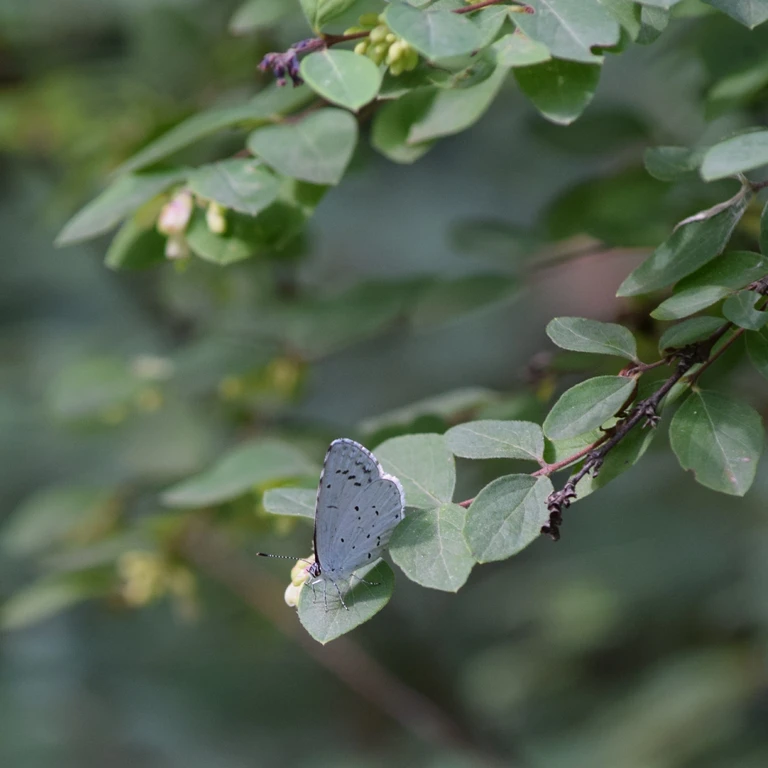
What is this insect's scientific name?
Celastrina argiolus
